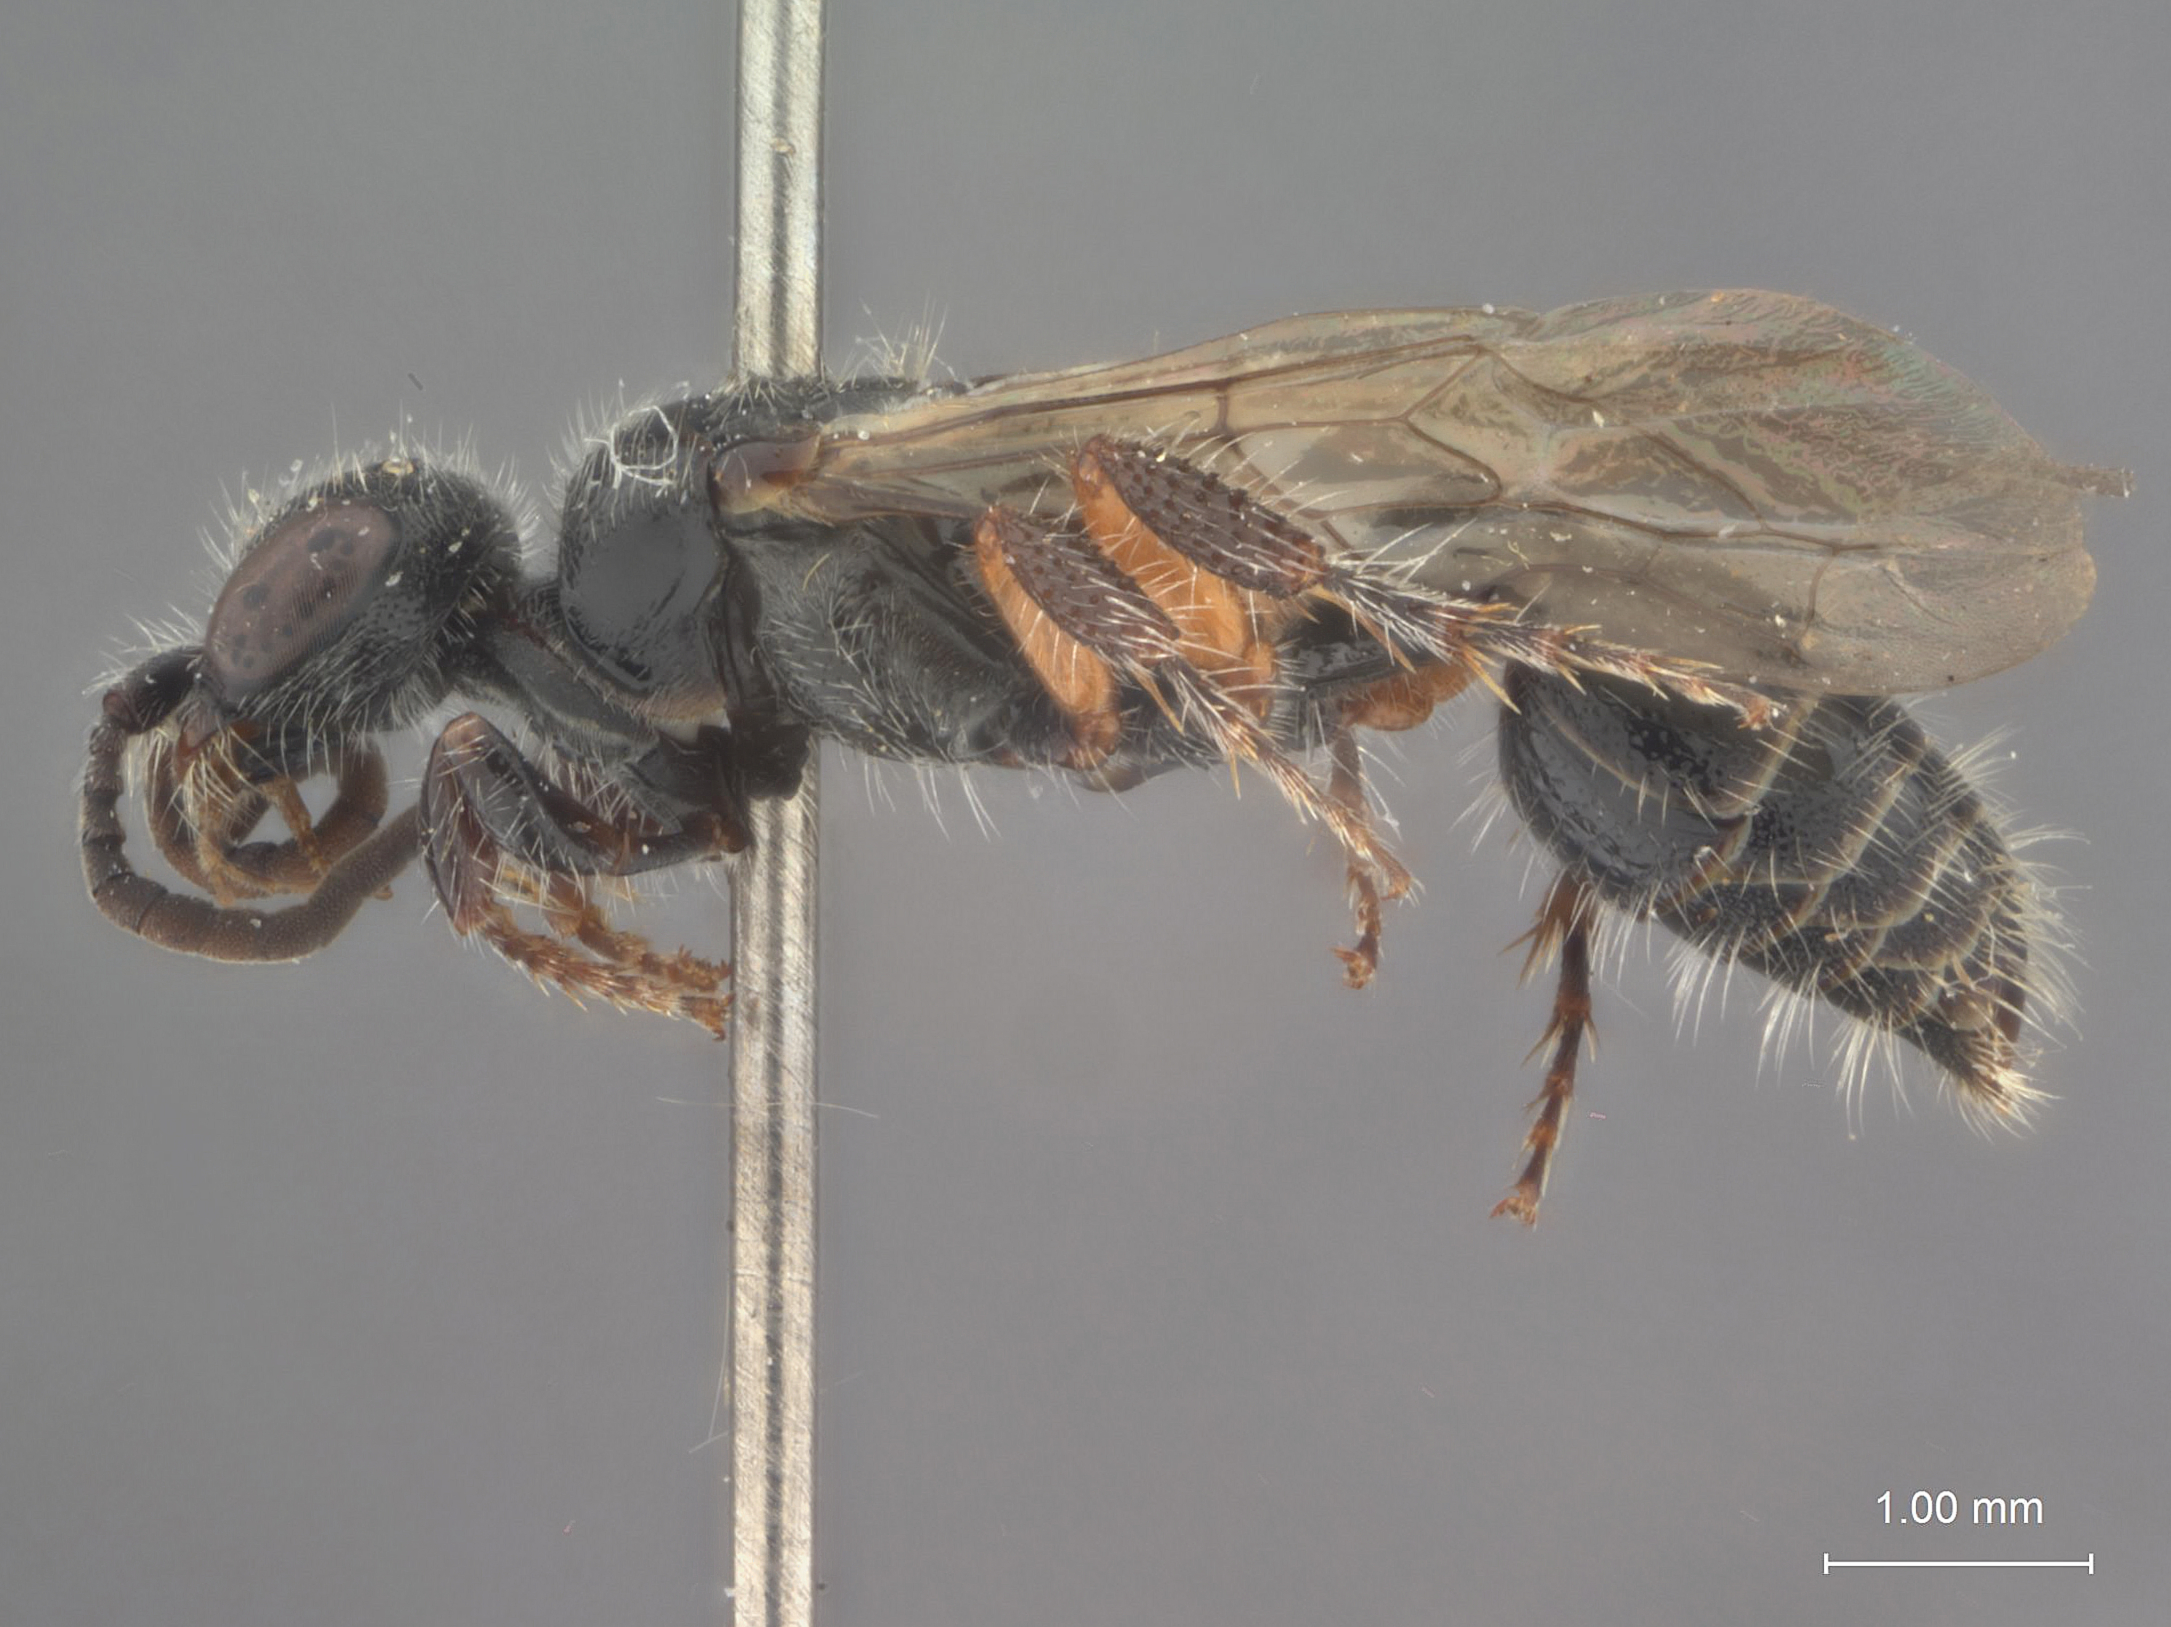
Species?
Tiphia fennahi
